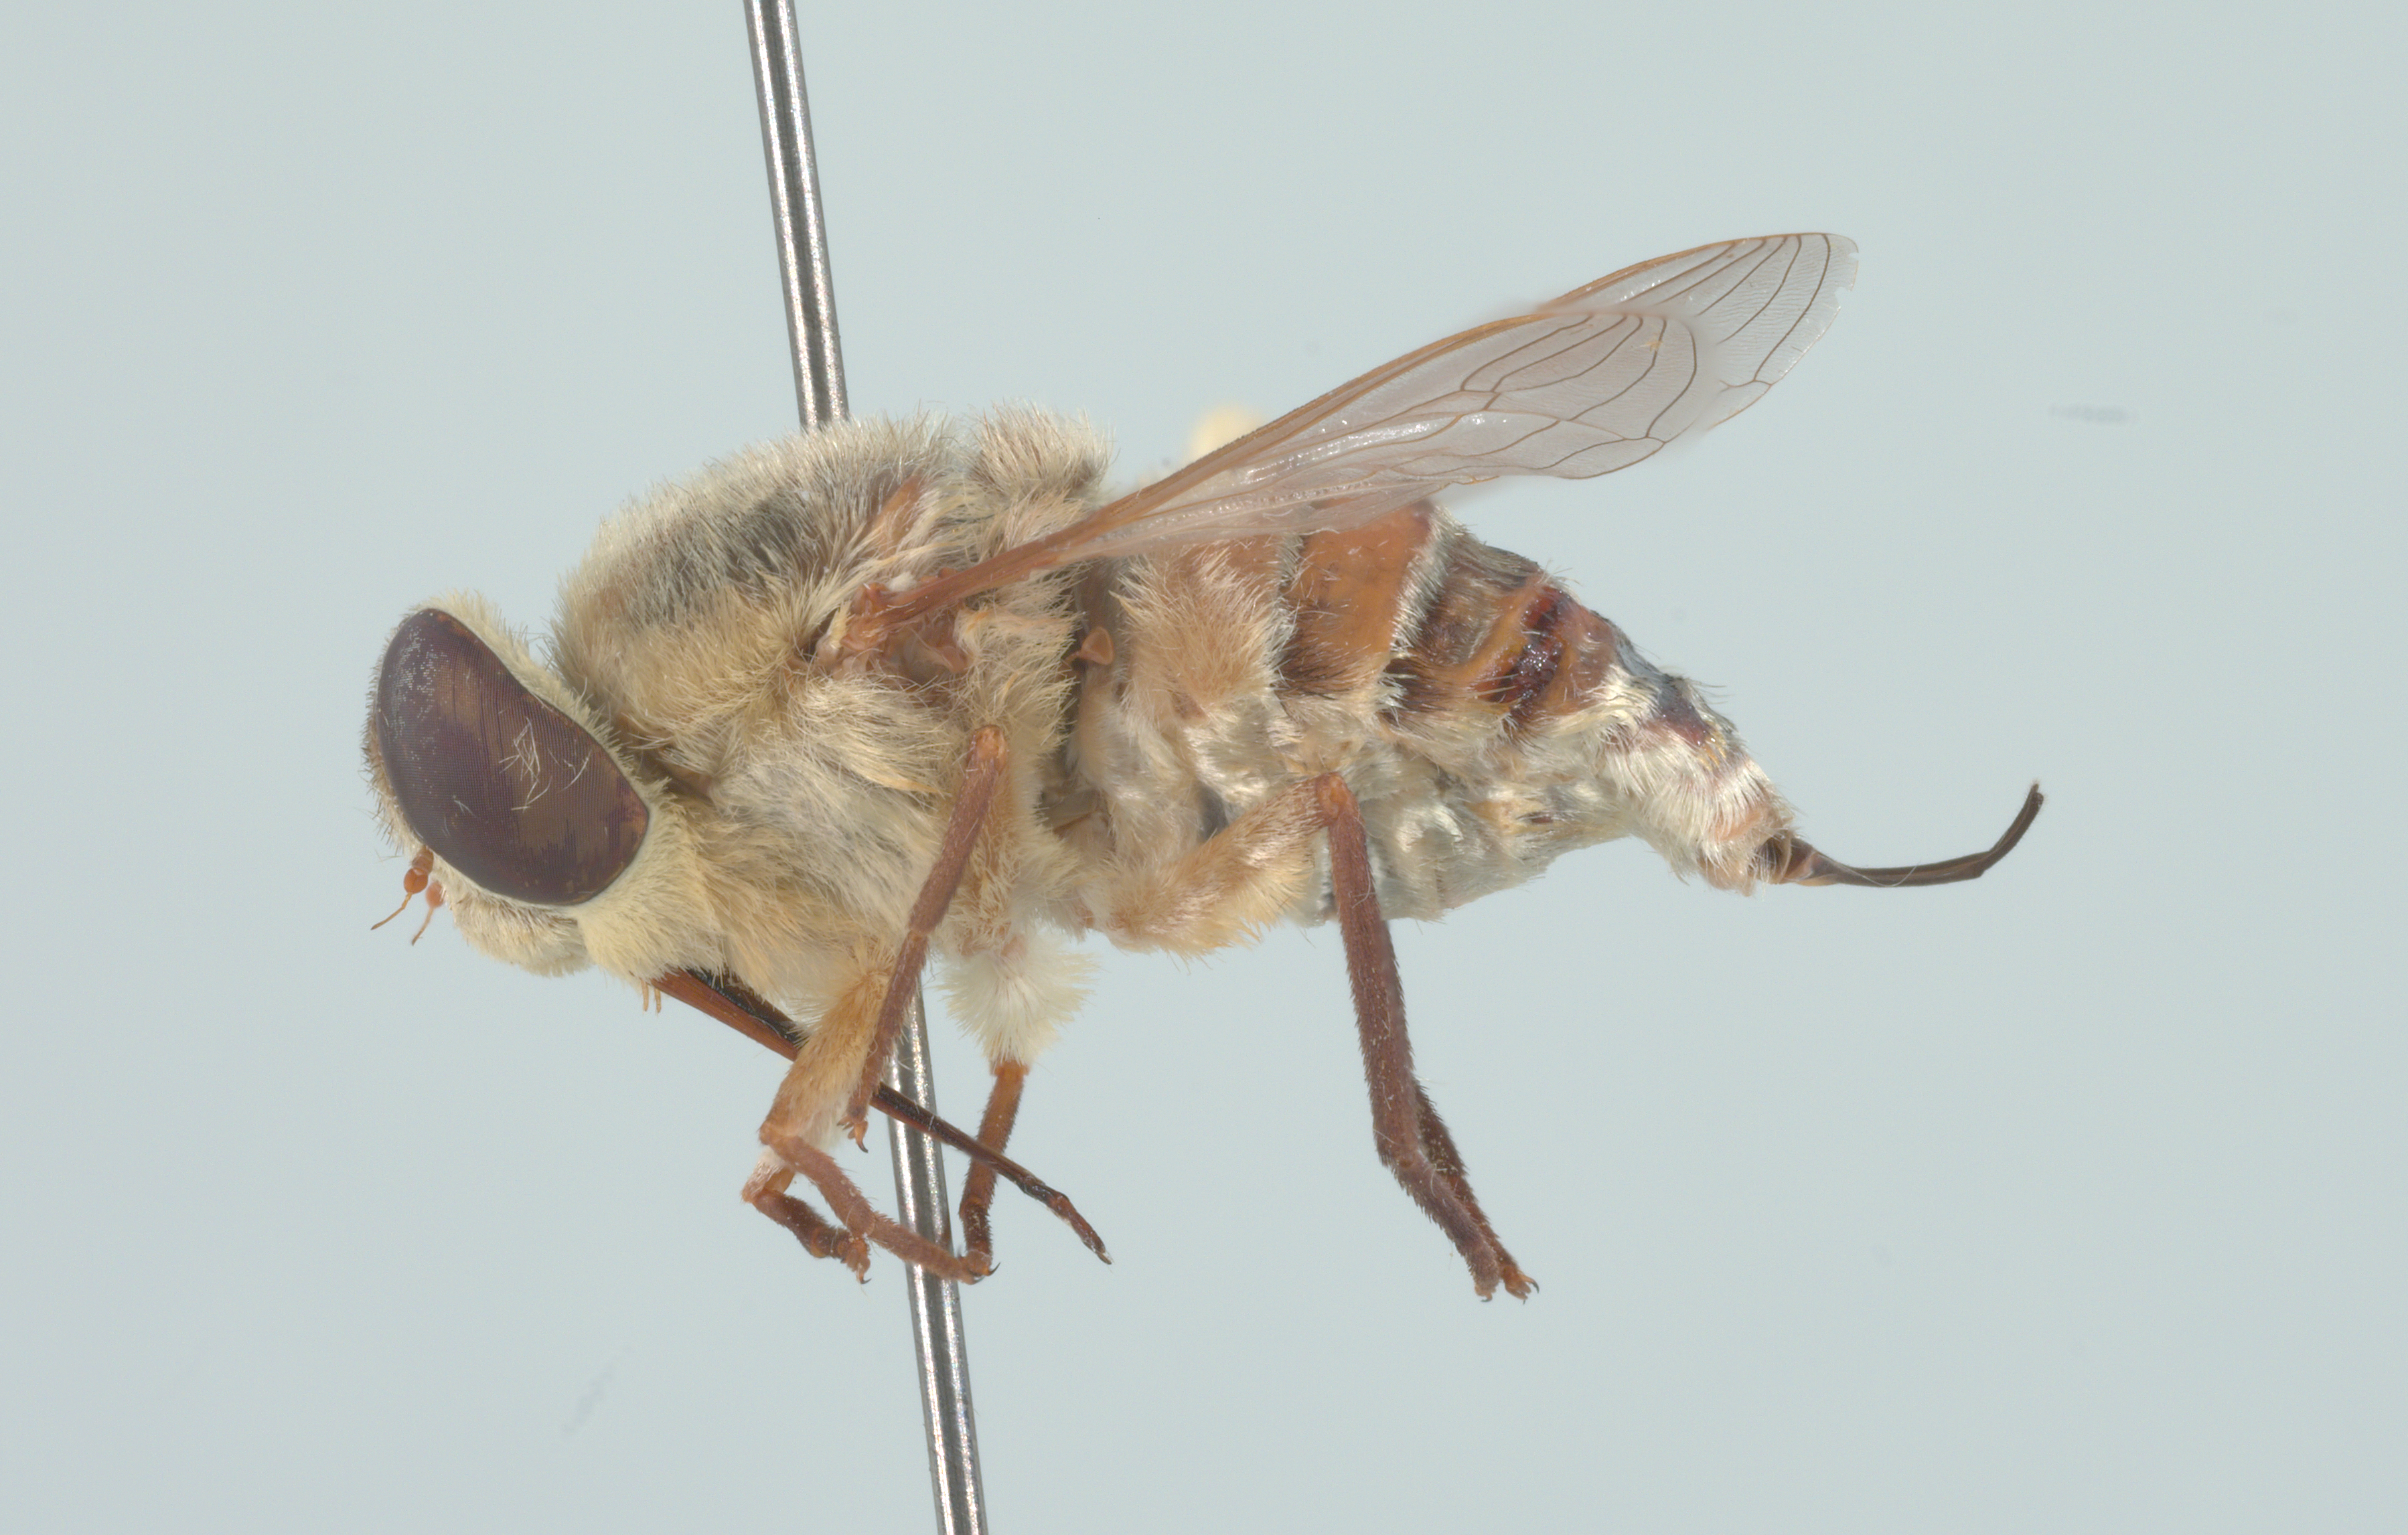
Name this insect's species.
Neorhynchocephalus volaticus
